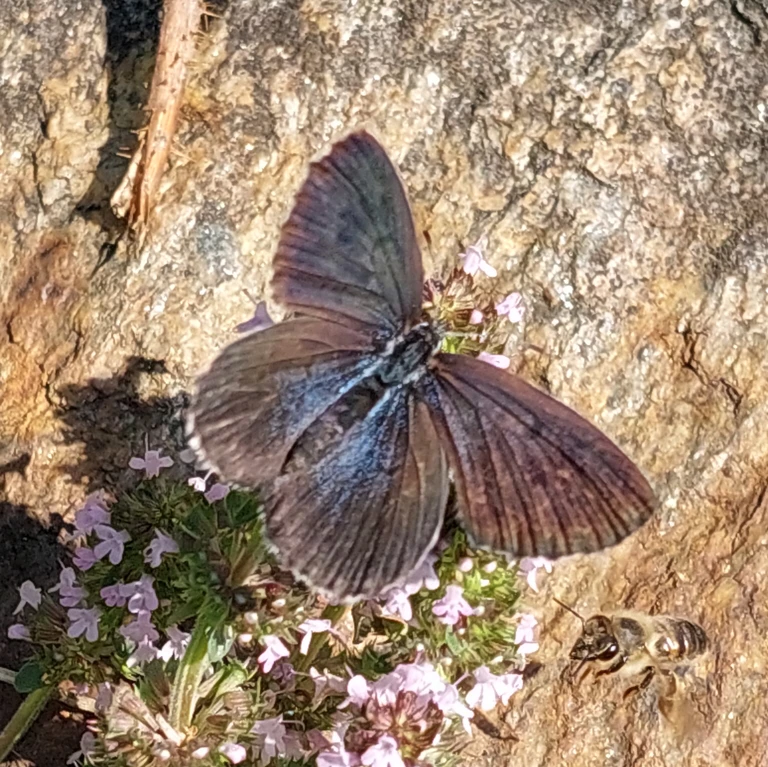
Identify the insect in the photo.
Phengaris arion (also Maculinea arion)
